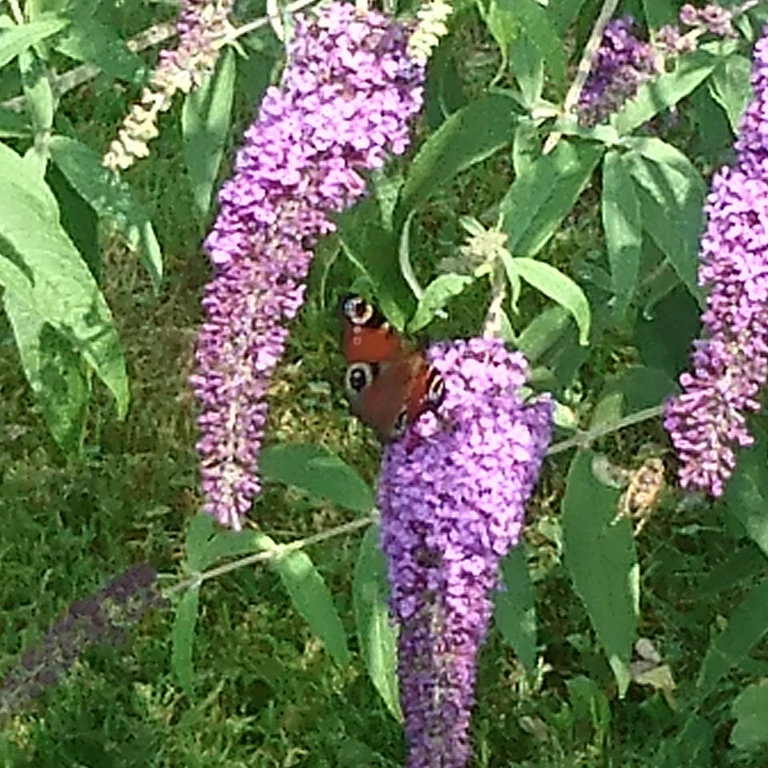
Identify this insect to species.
Aglais io
